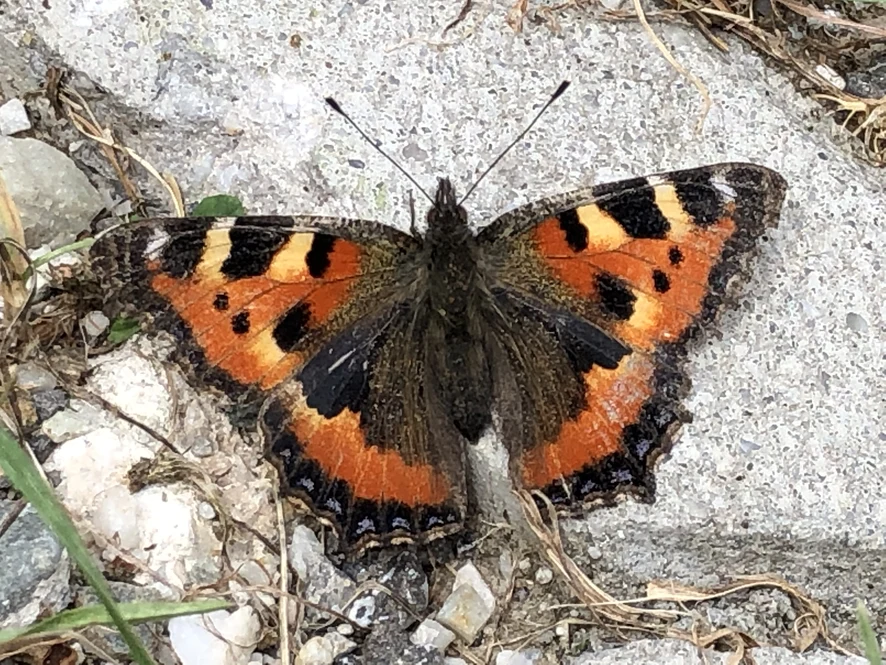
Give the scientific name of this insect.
Aglais urticae
